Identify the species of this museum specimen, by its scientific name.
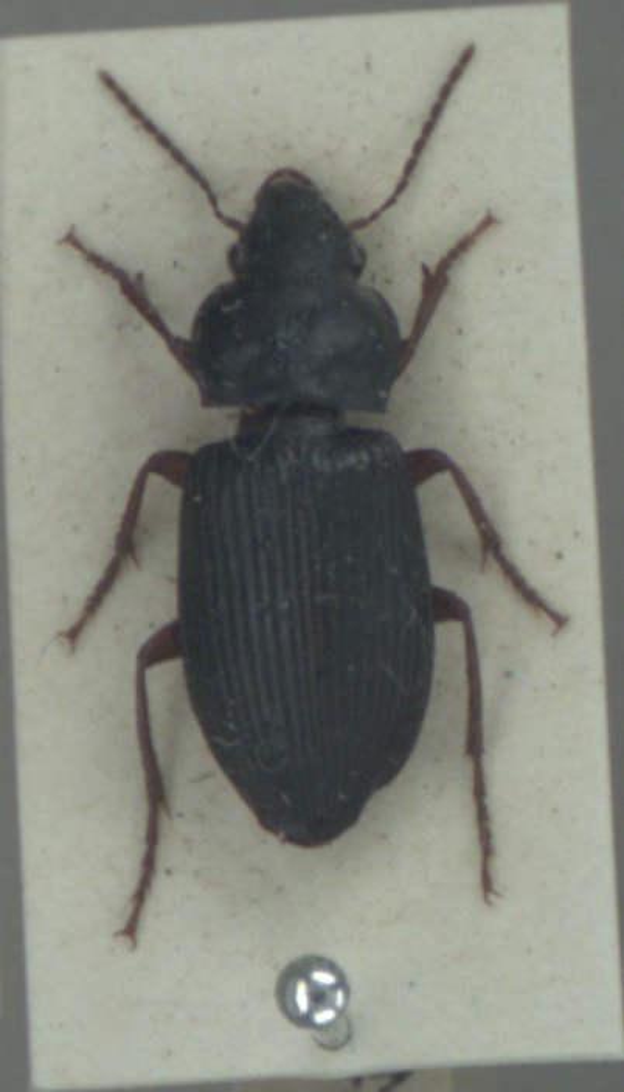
Anisodactylus binotatus
